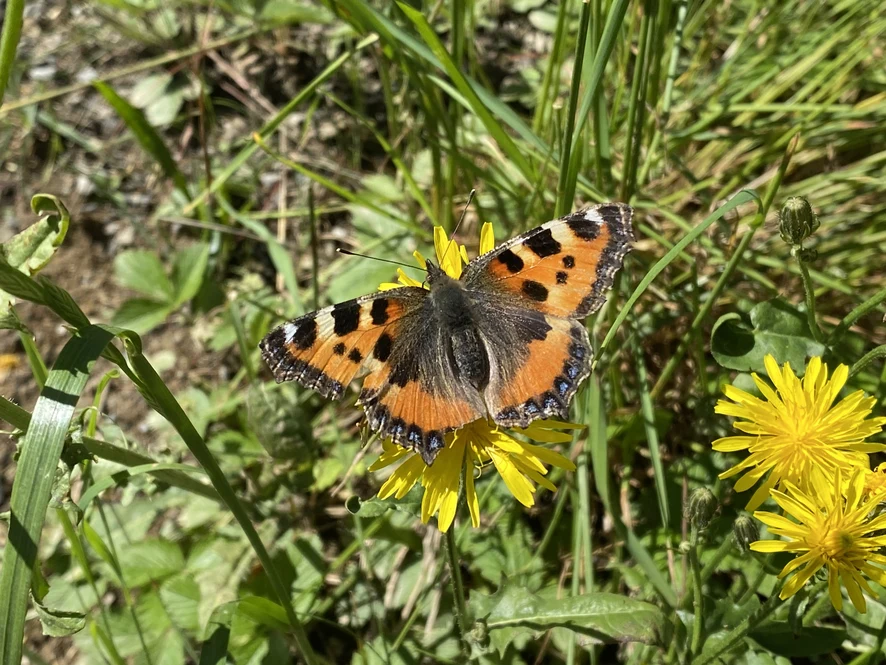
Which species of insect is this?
Aglais urticae
